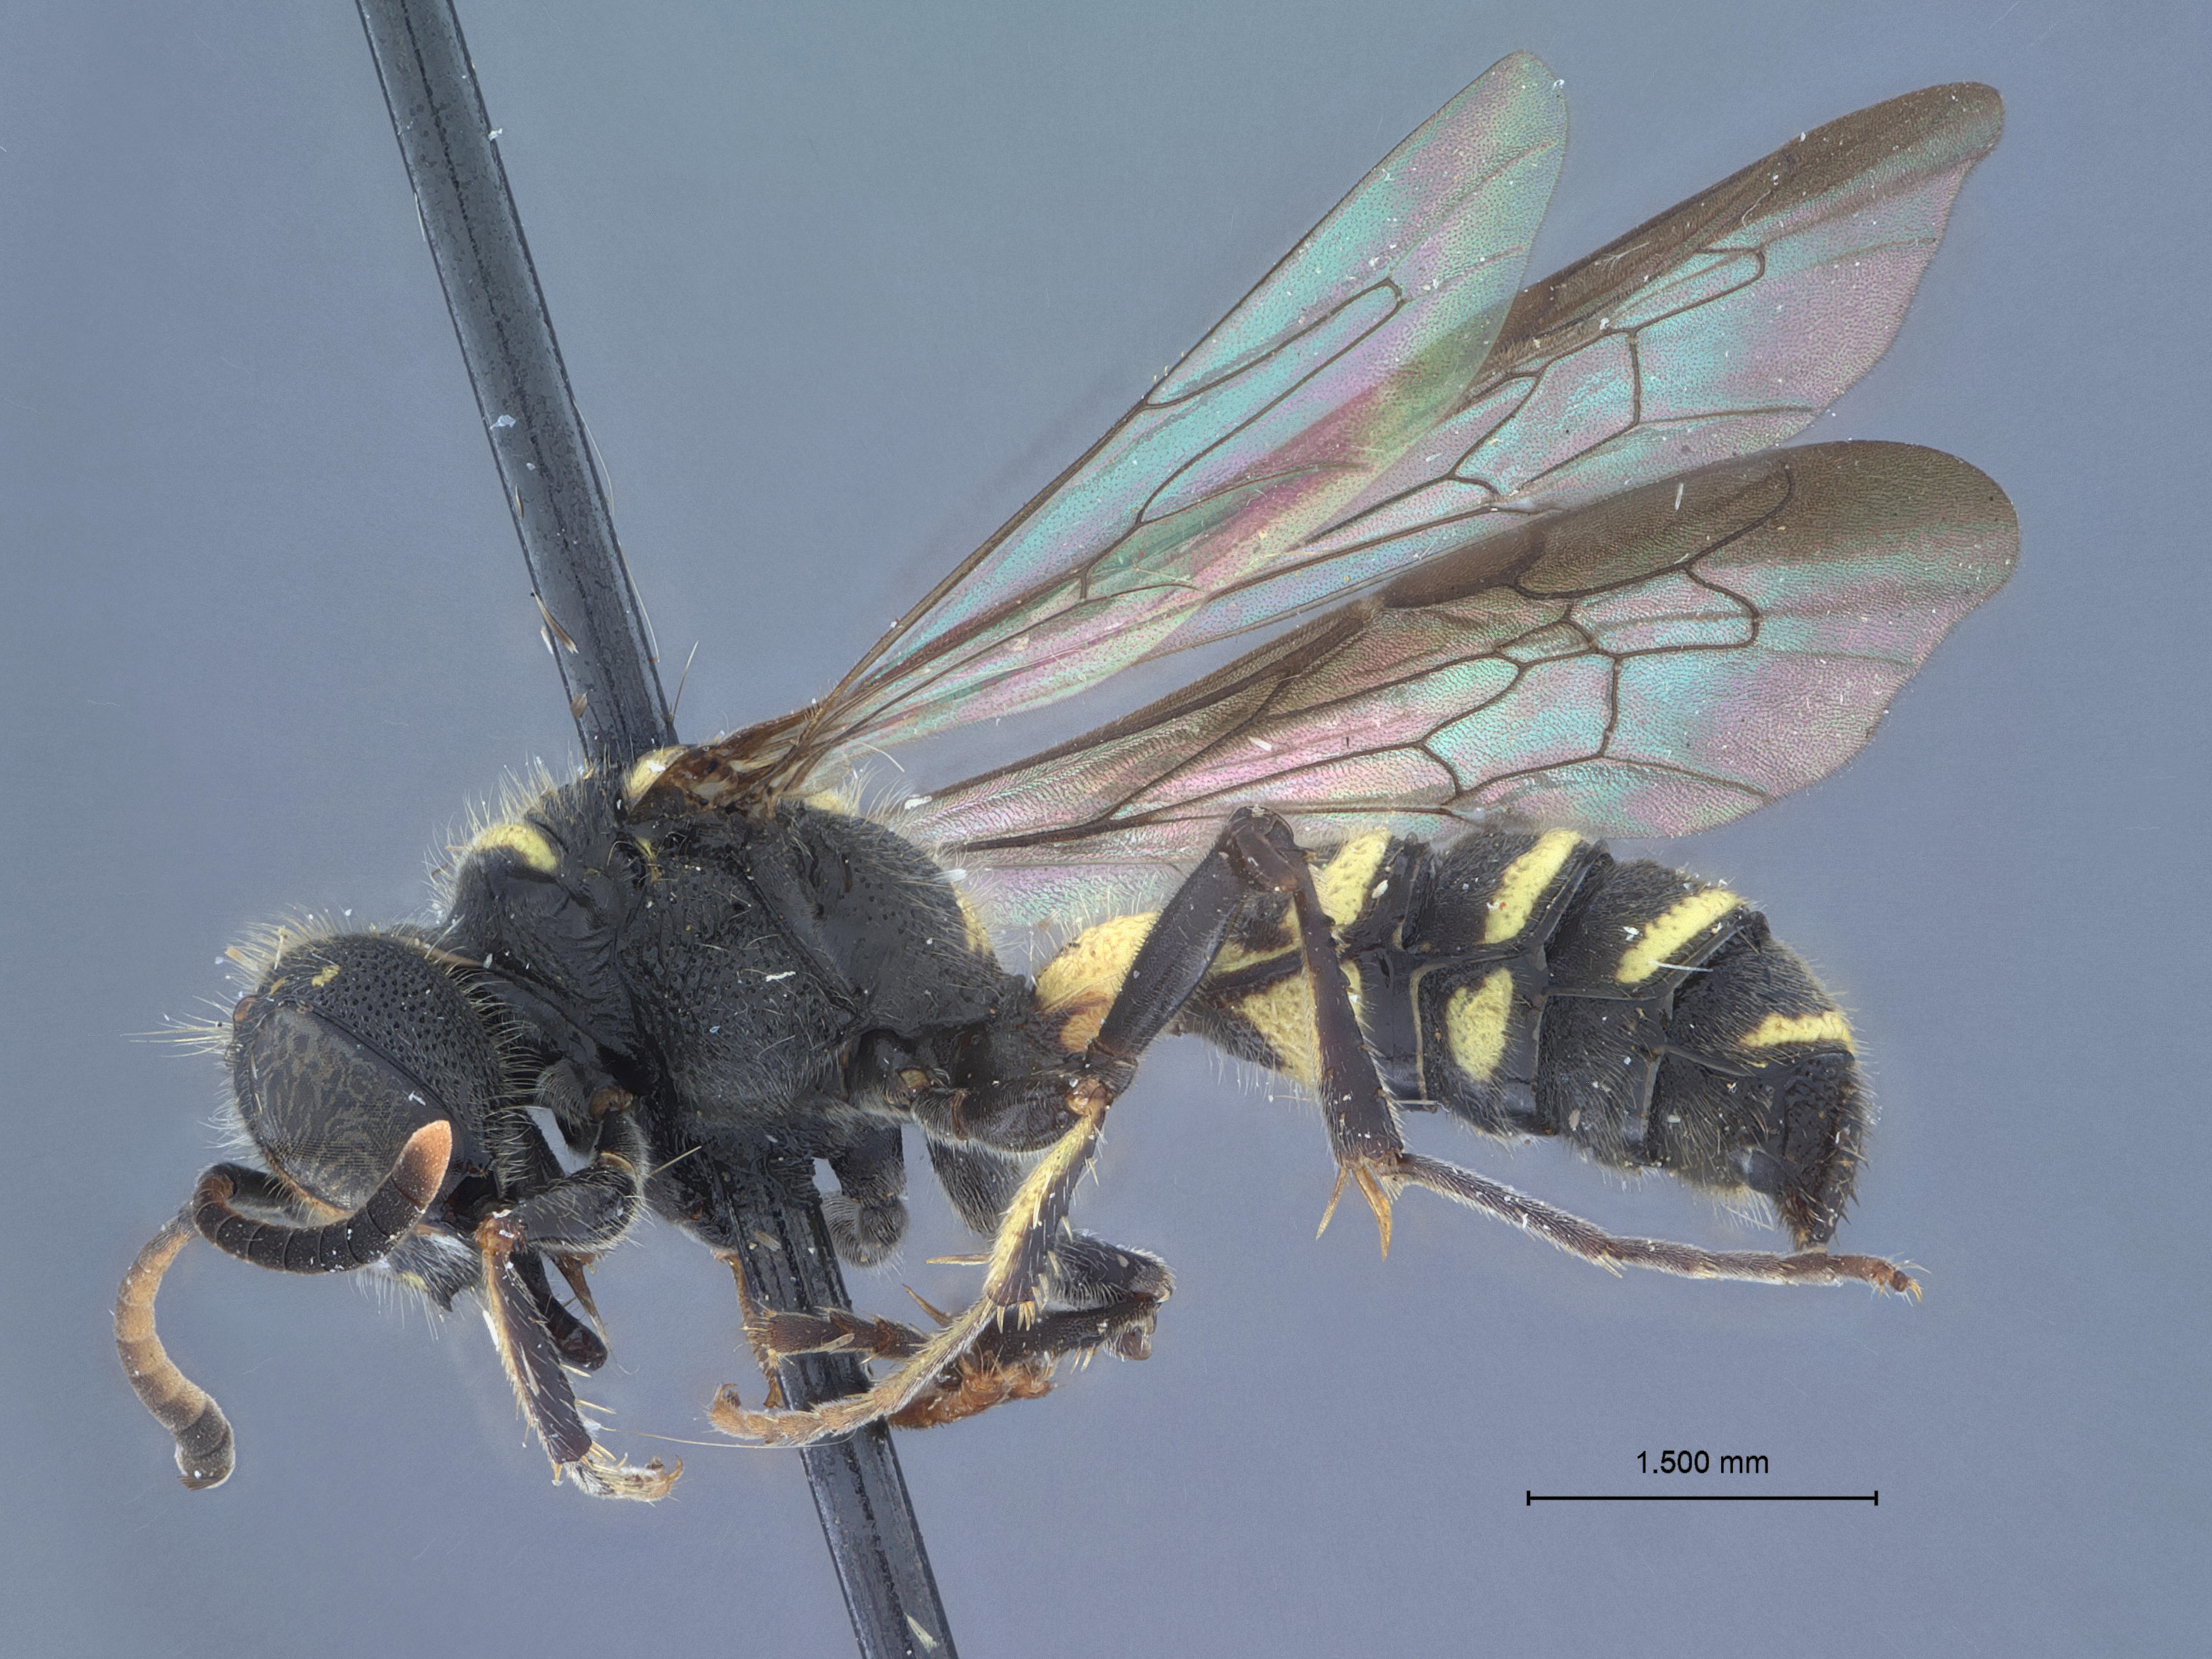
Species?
Cerceris dreisbachi
